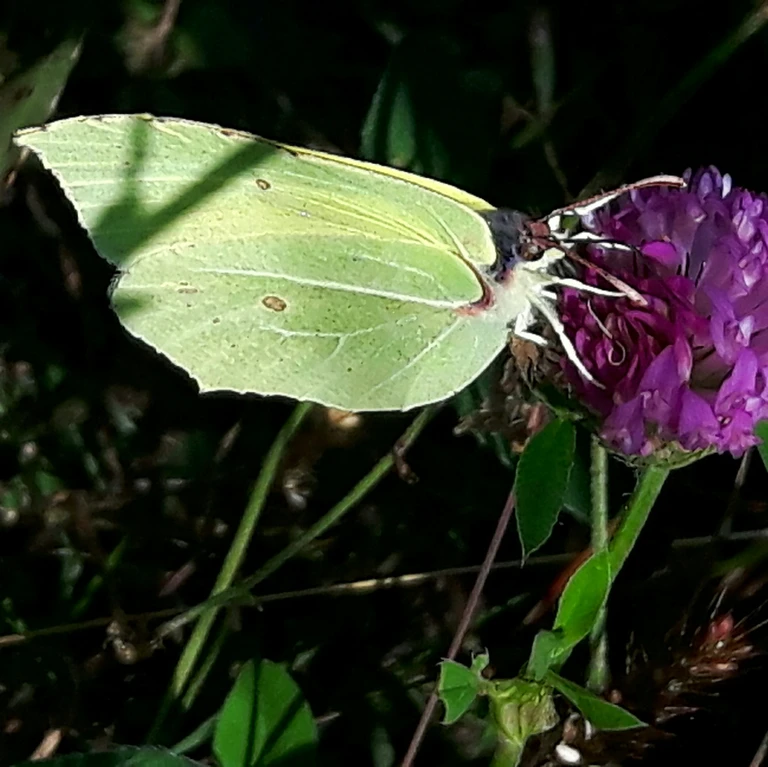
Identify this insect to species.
Gonepteryx rhamni
